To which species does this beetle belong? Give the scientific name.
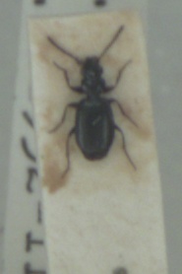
Syntomus truncatellus
